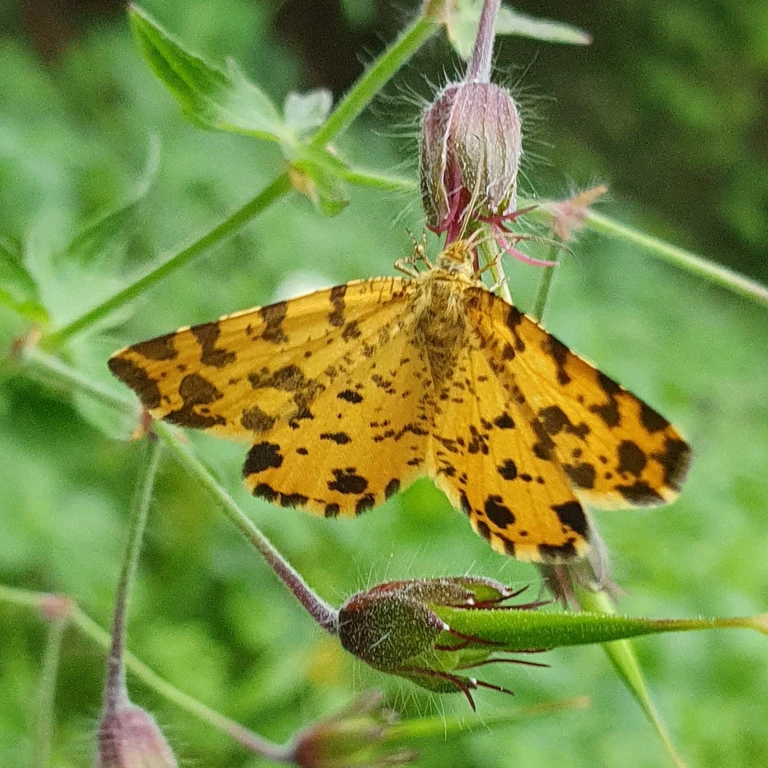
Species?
Pseudopanthera macularia
